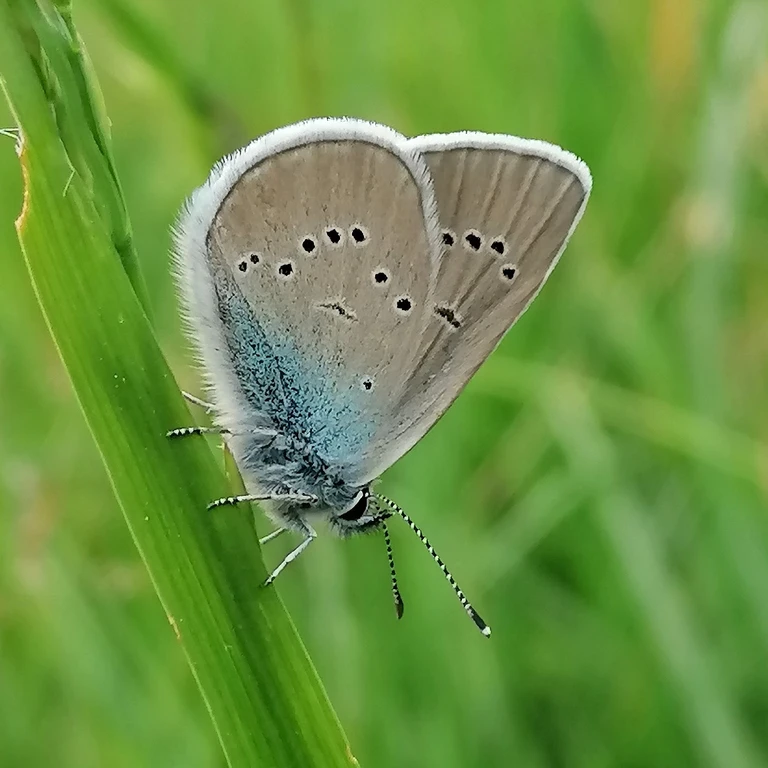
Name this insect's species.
Cyaniris semiargus
